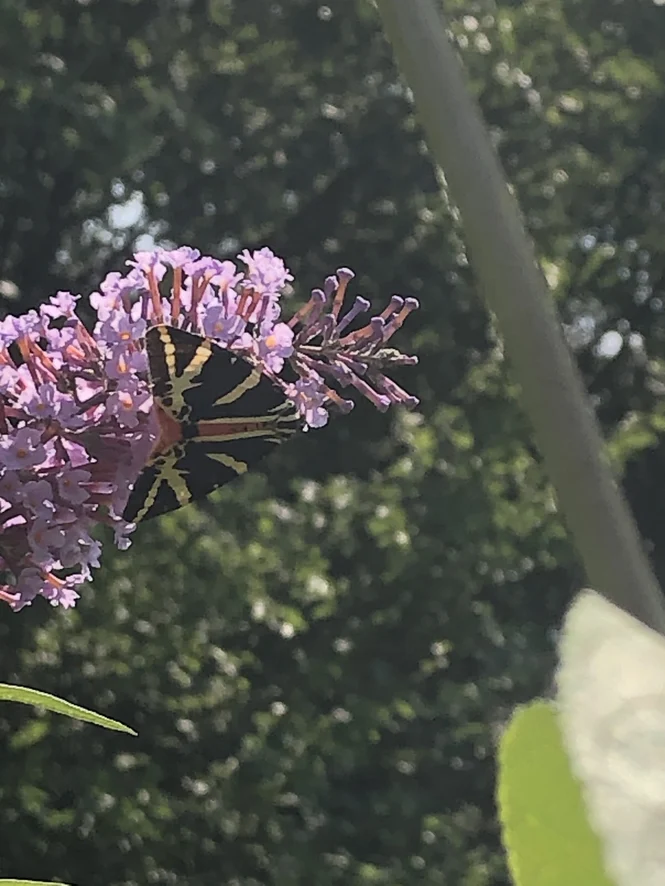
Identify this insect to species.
Euplagia quadripunctaria
